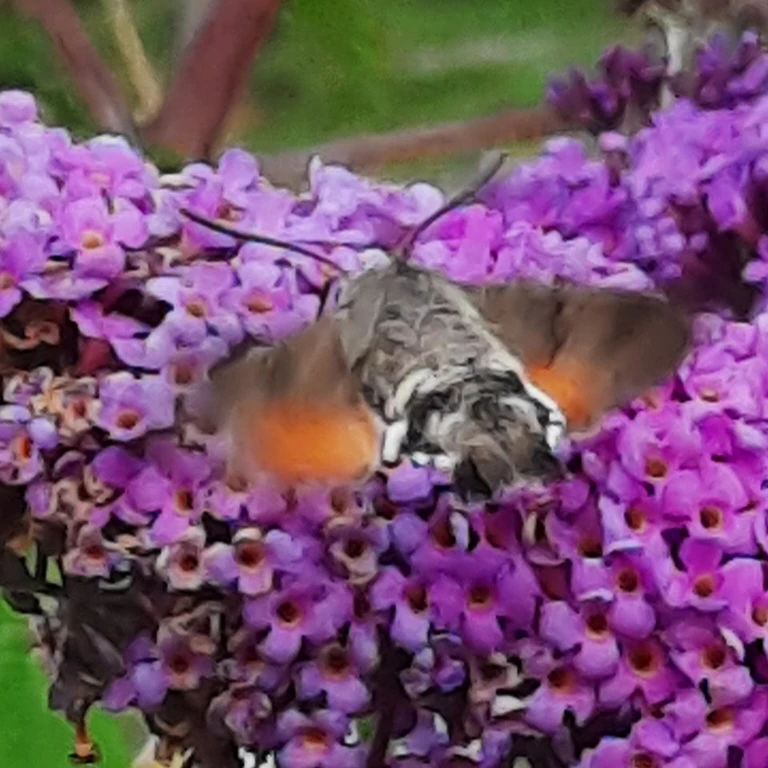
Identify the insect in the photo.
Macroglossum stellatarum
